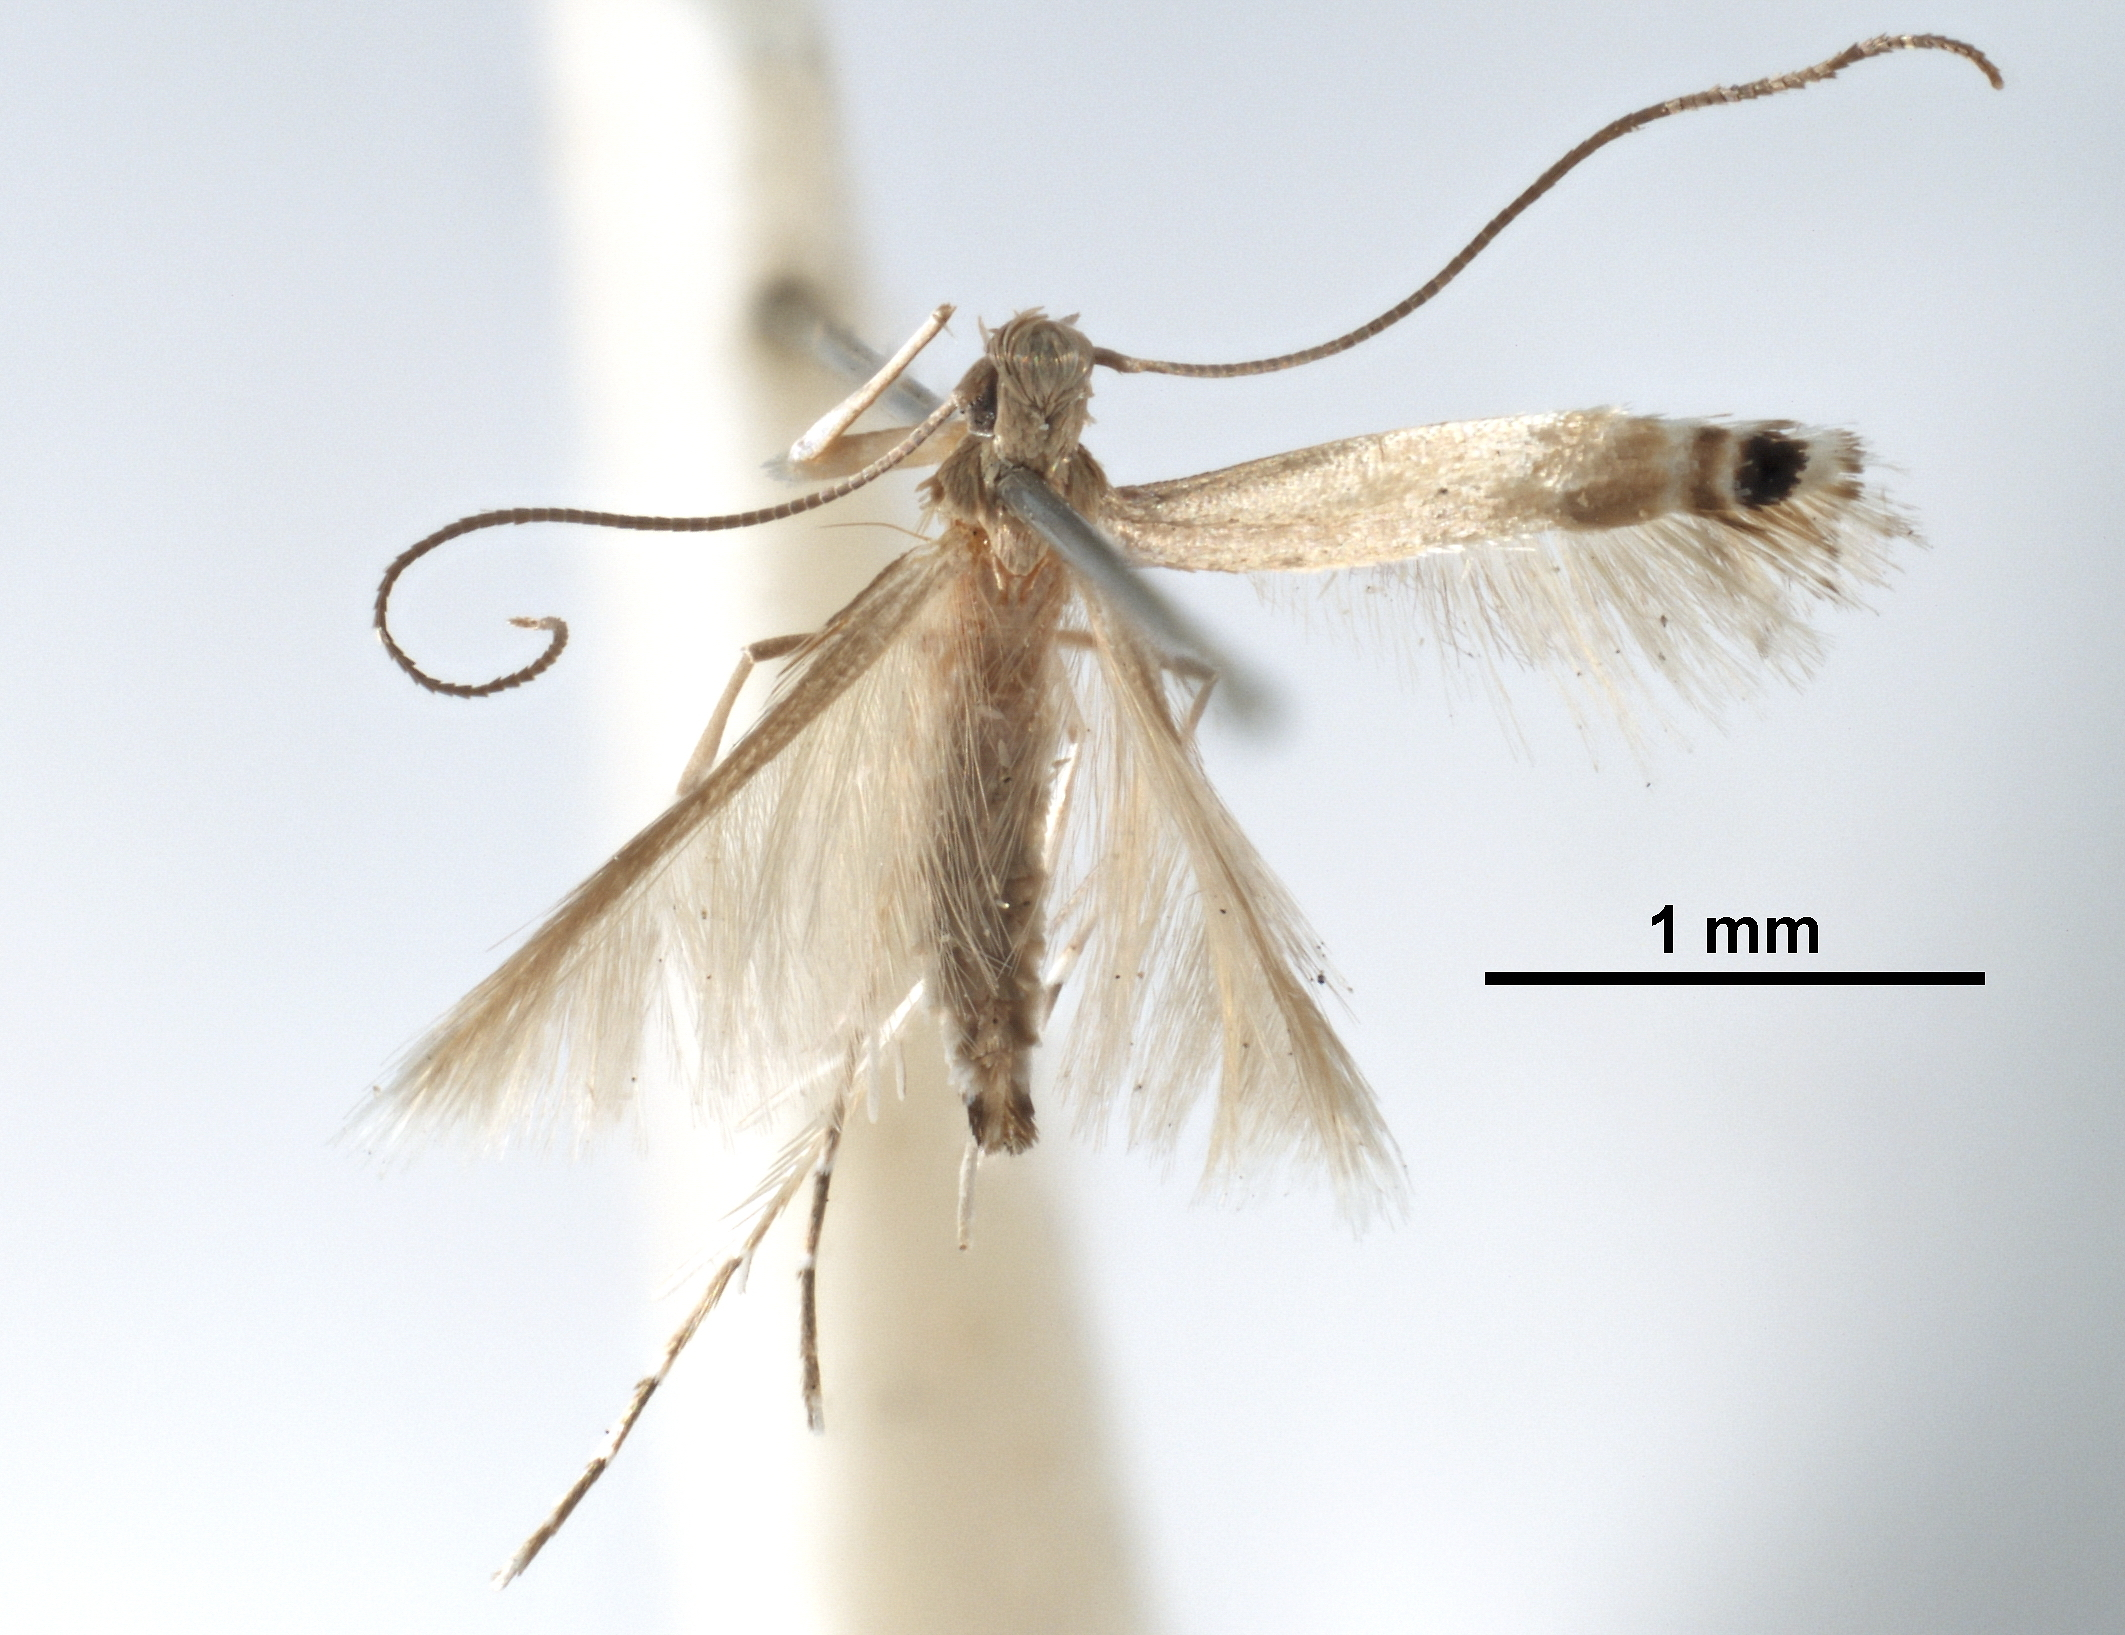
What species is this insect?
Melanocercops phractopa
